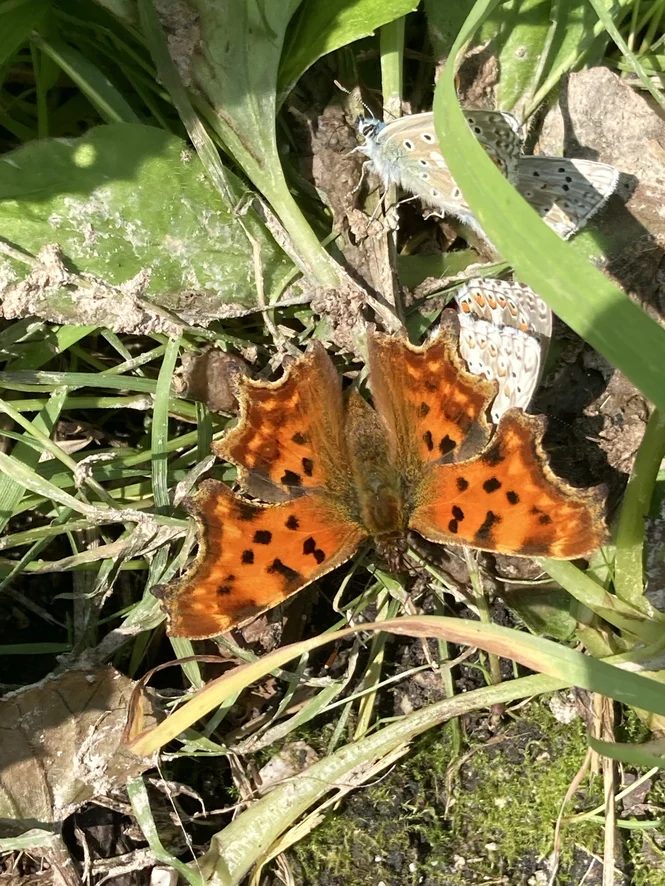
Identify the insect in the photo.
Polygonia c-album
